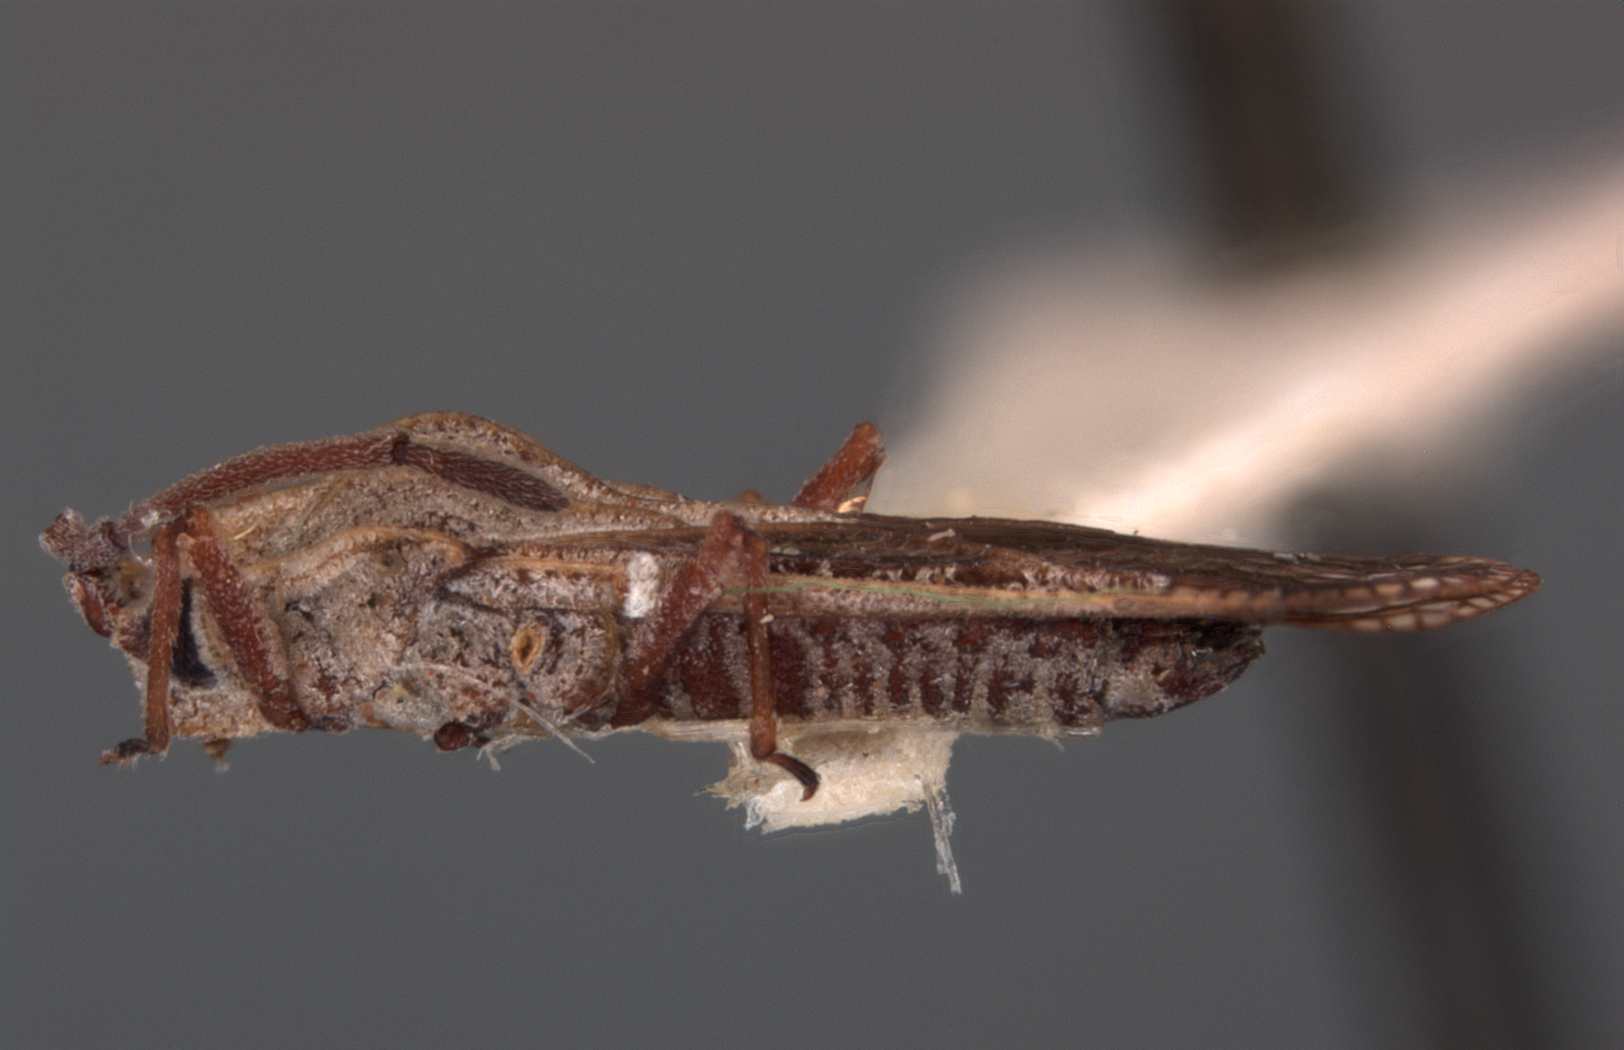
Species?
Teleonemia sandersi
